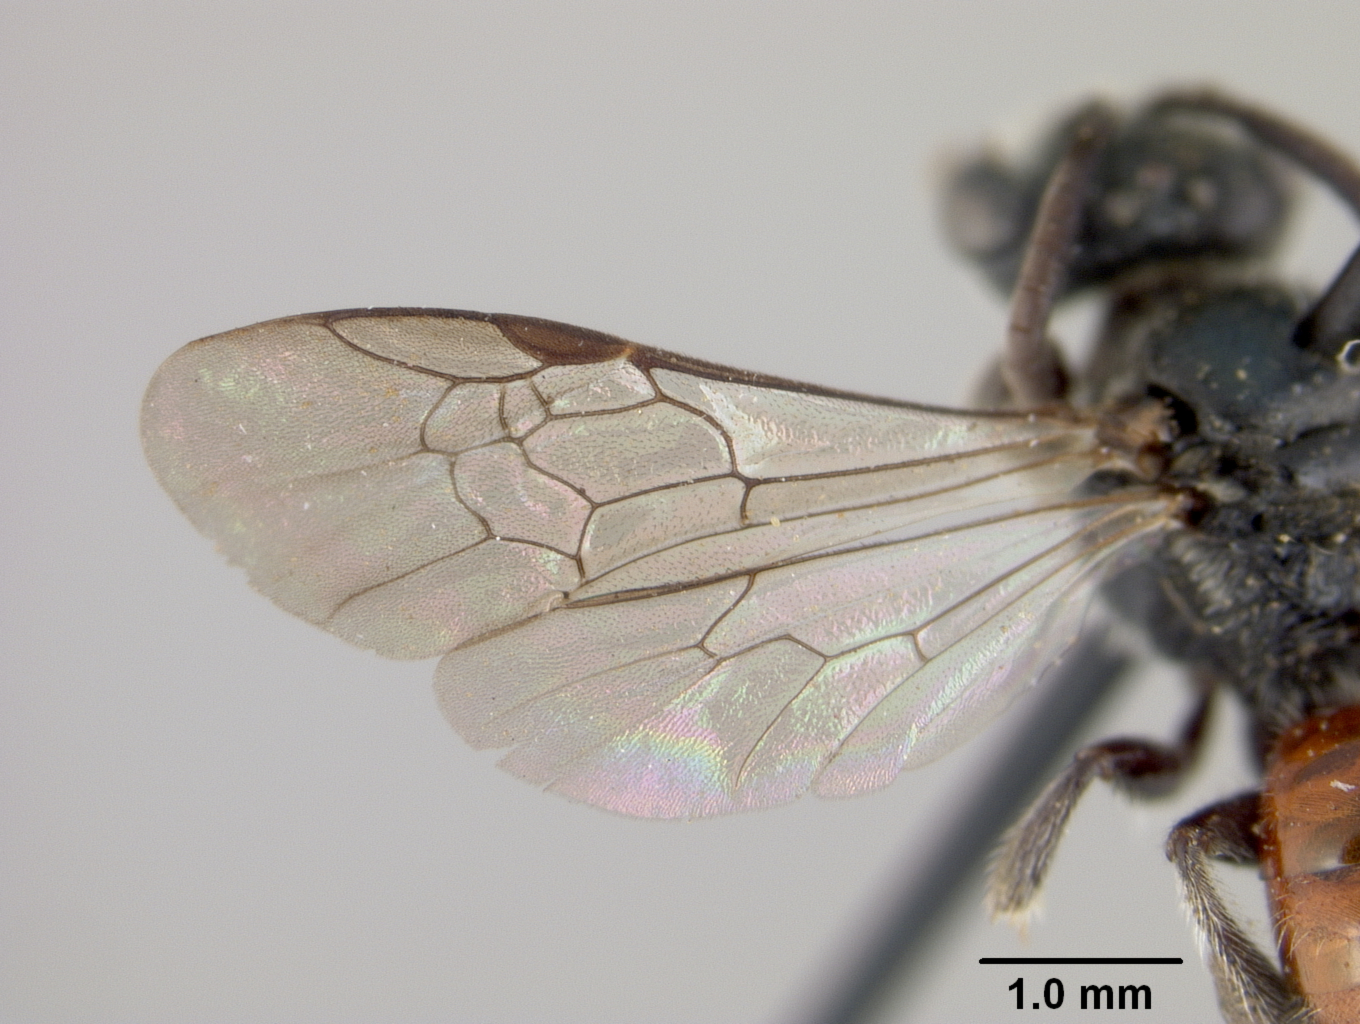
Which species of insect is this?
Sphecodes carolinus
